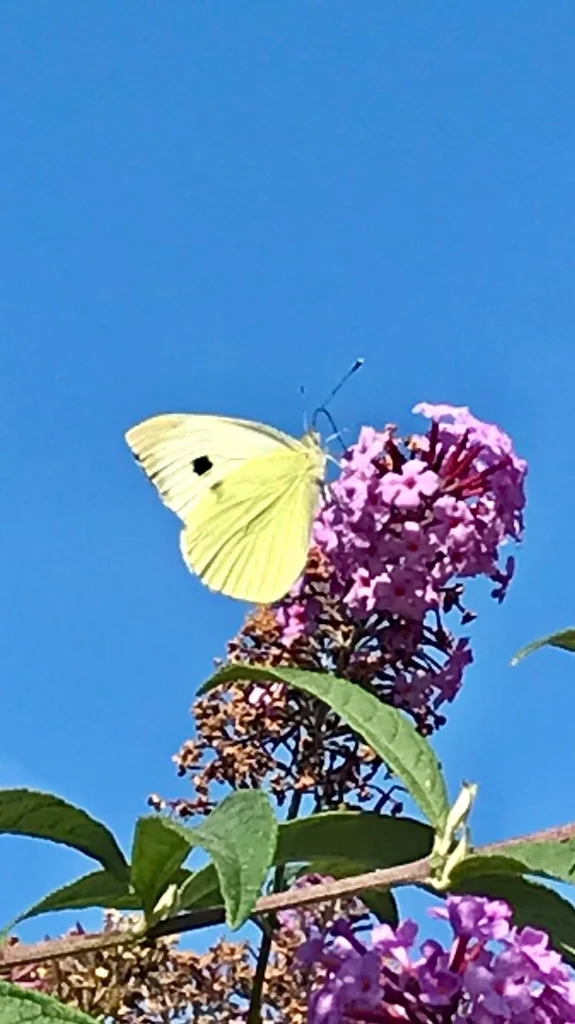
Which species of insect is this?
Pieris brassicae
